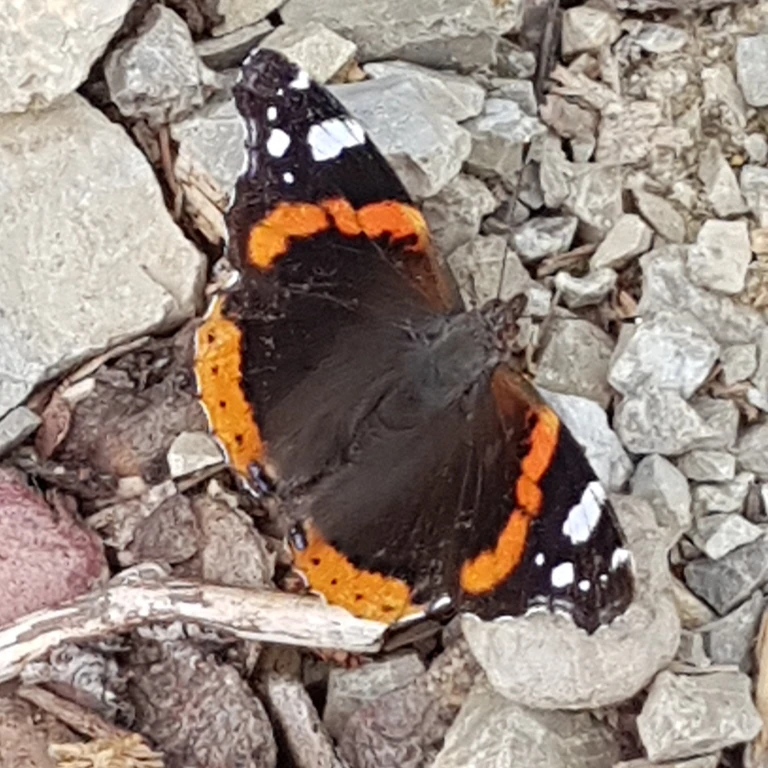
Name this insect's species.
Vanessa atalanta
